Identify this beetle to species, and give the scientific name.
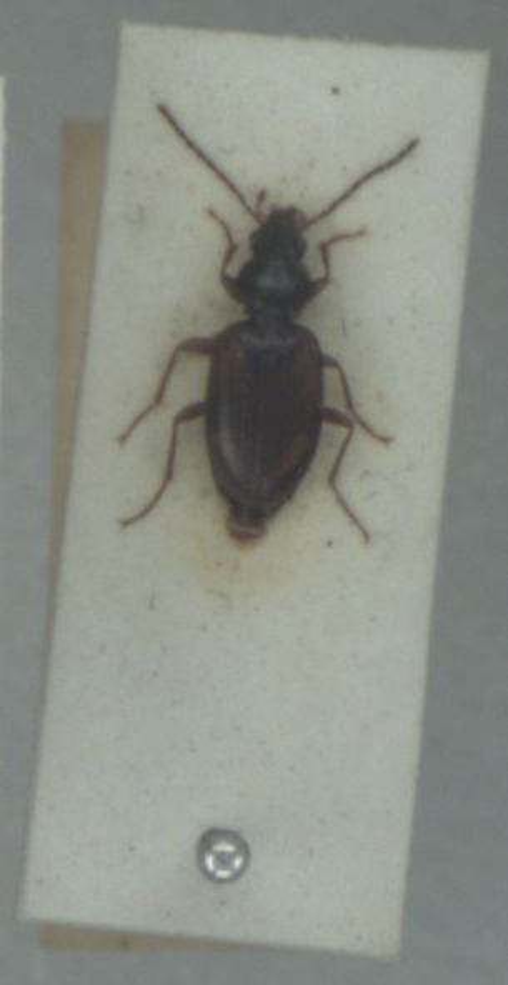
Bembidion tetracolum
